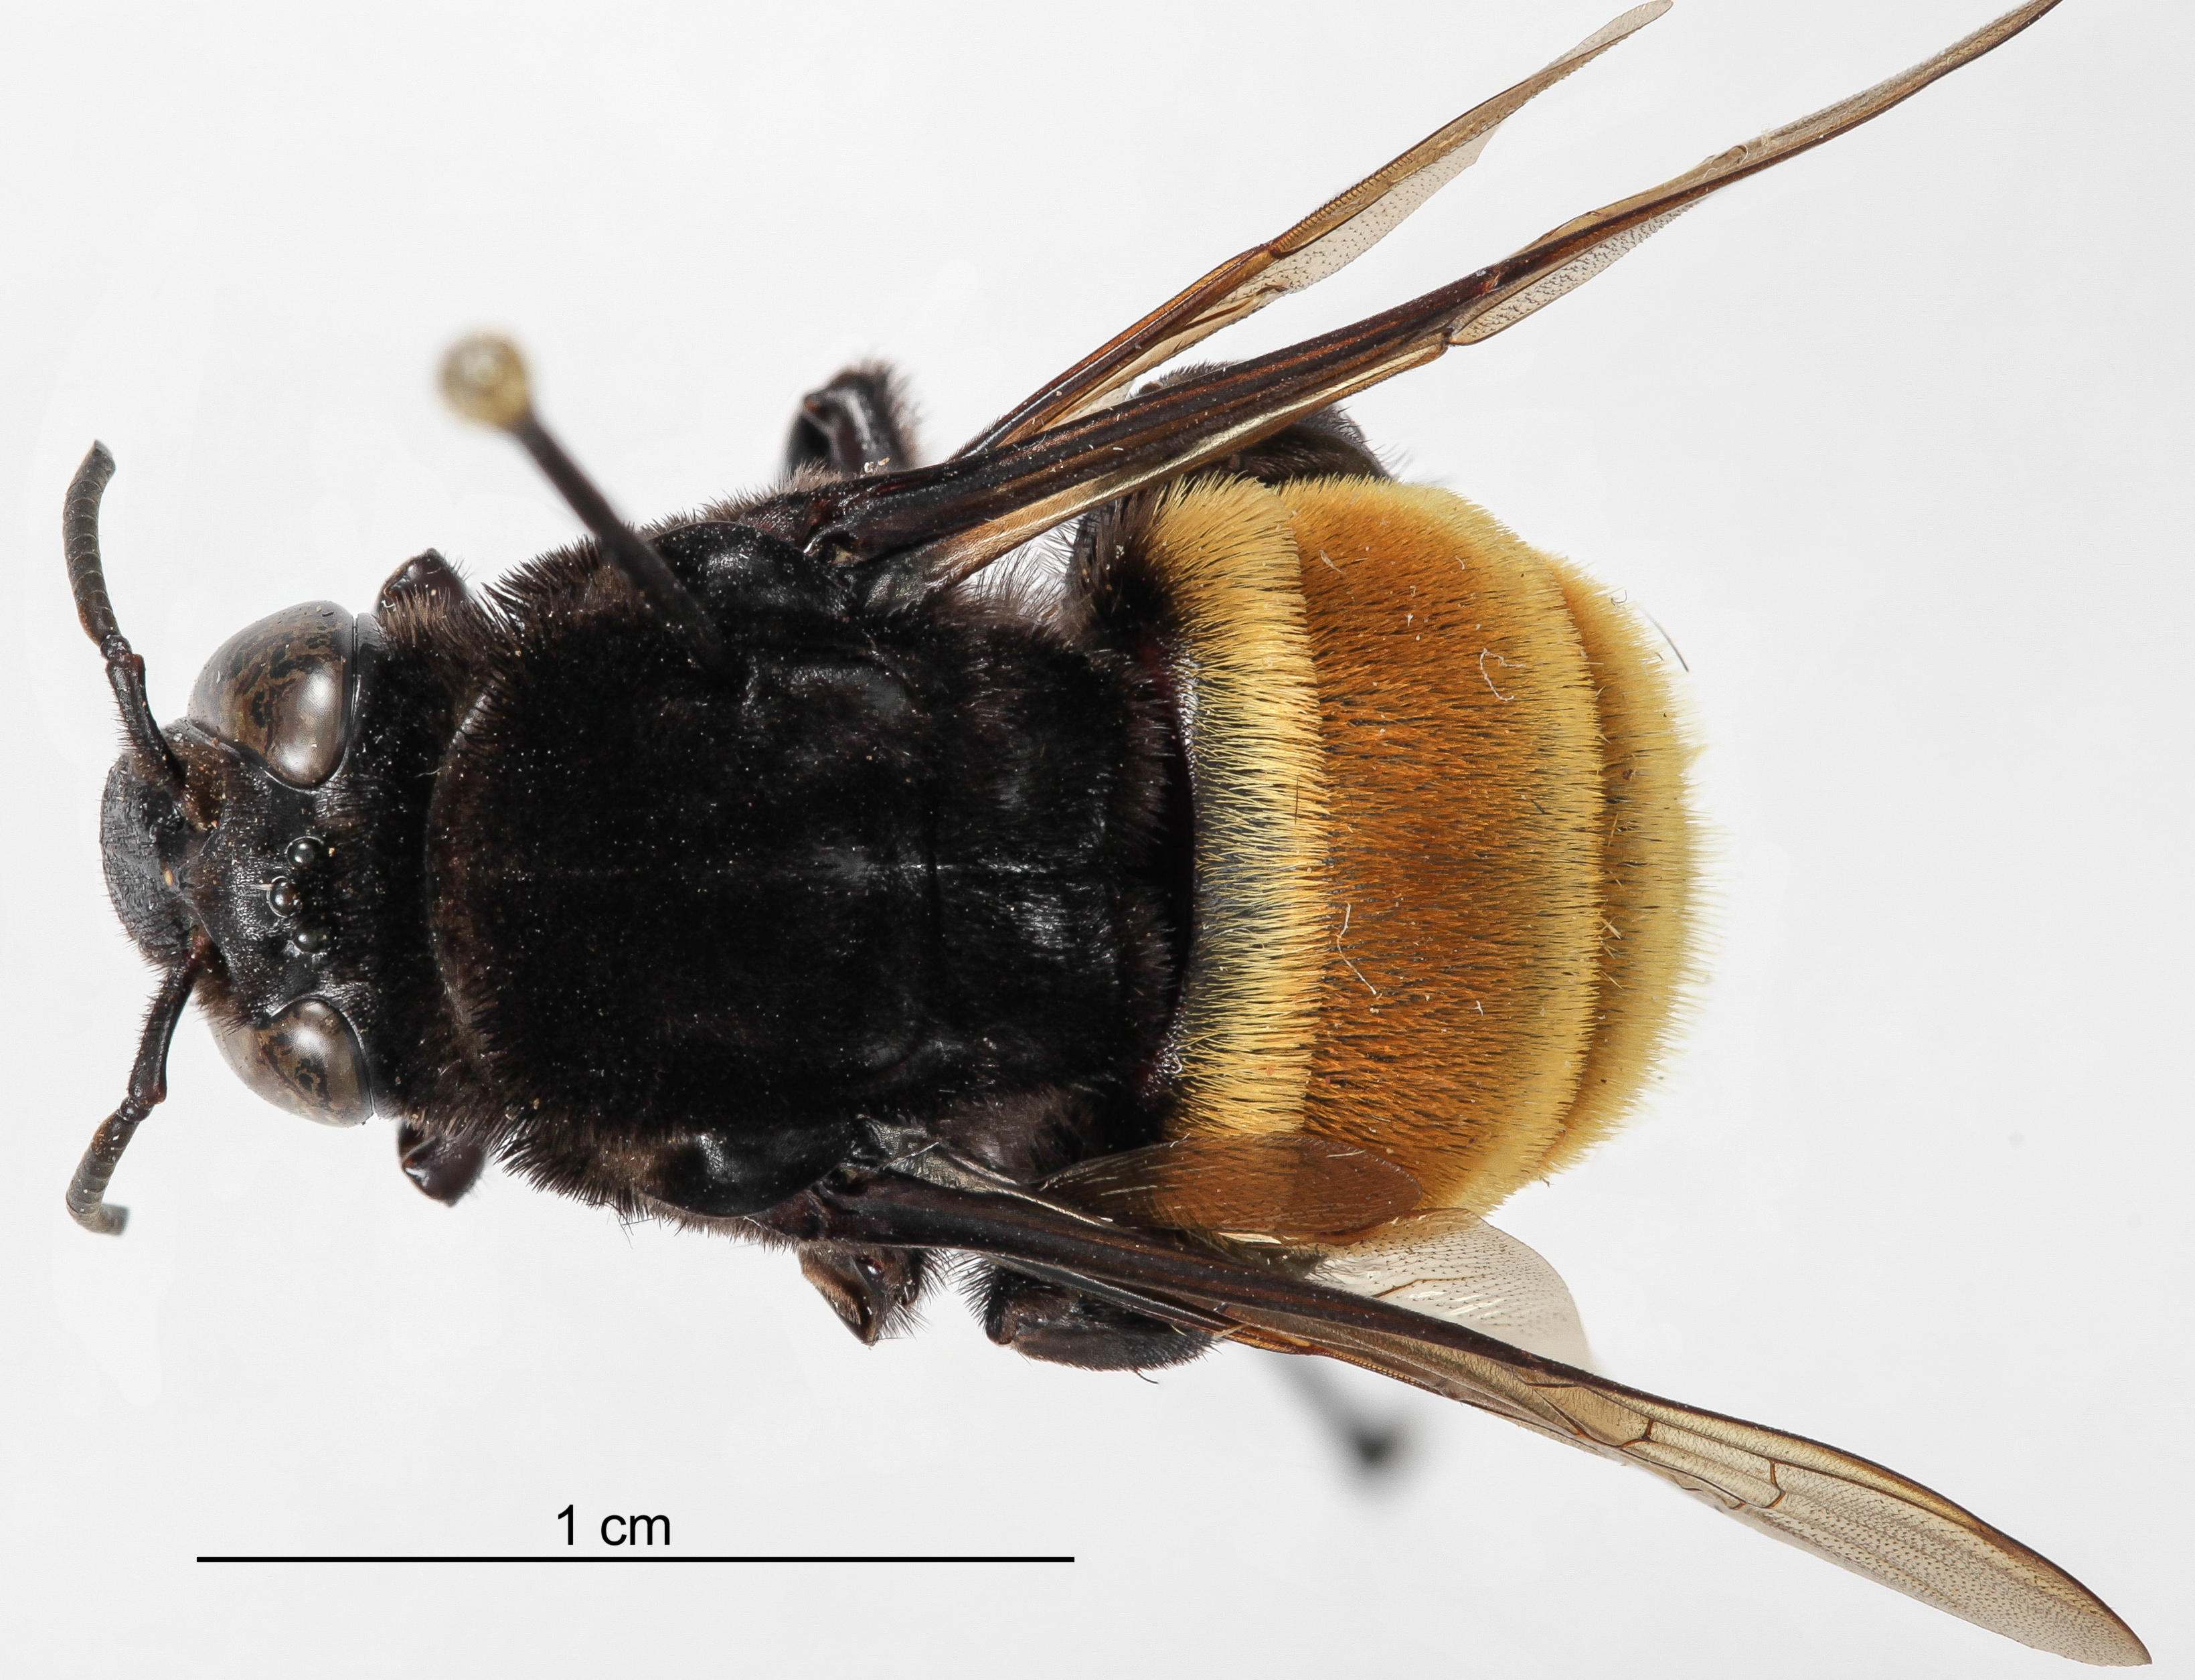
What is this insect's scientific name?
Eulaema mocsaryi
